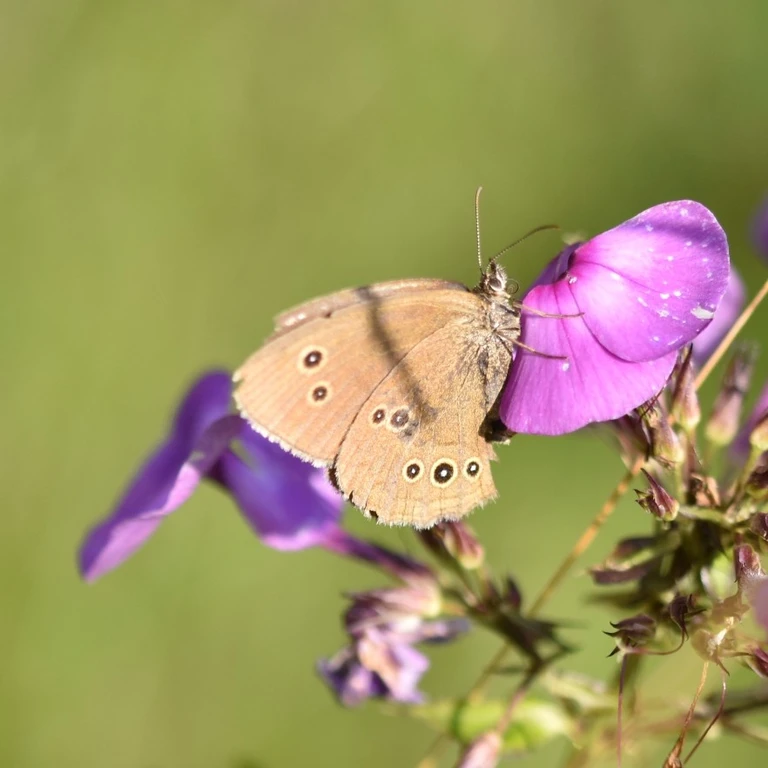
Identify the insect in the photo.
Aphantopus hyperantus
